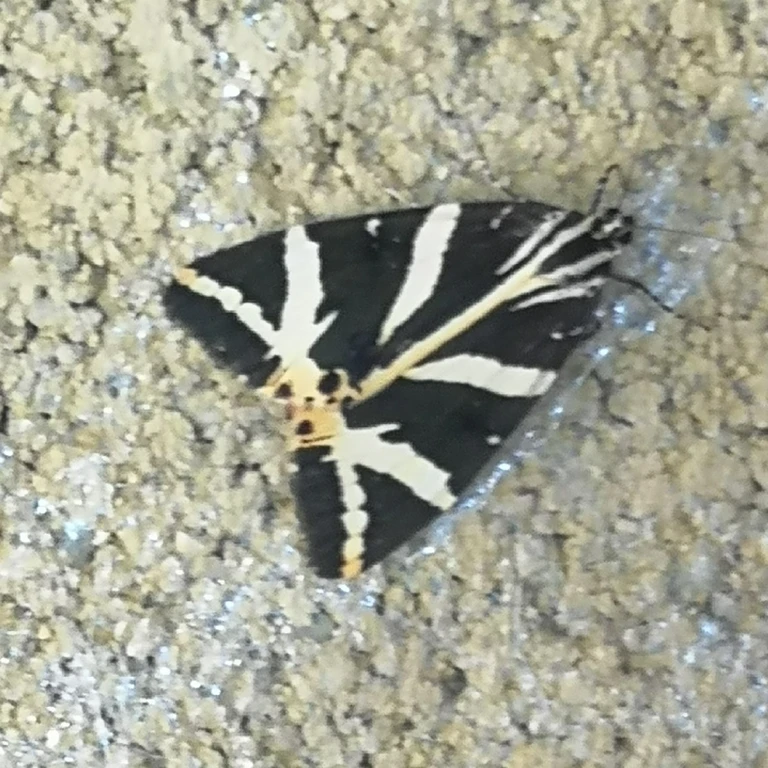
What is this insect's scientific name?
Euplagia quadripunctaria
